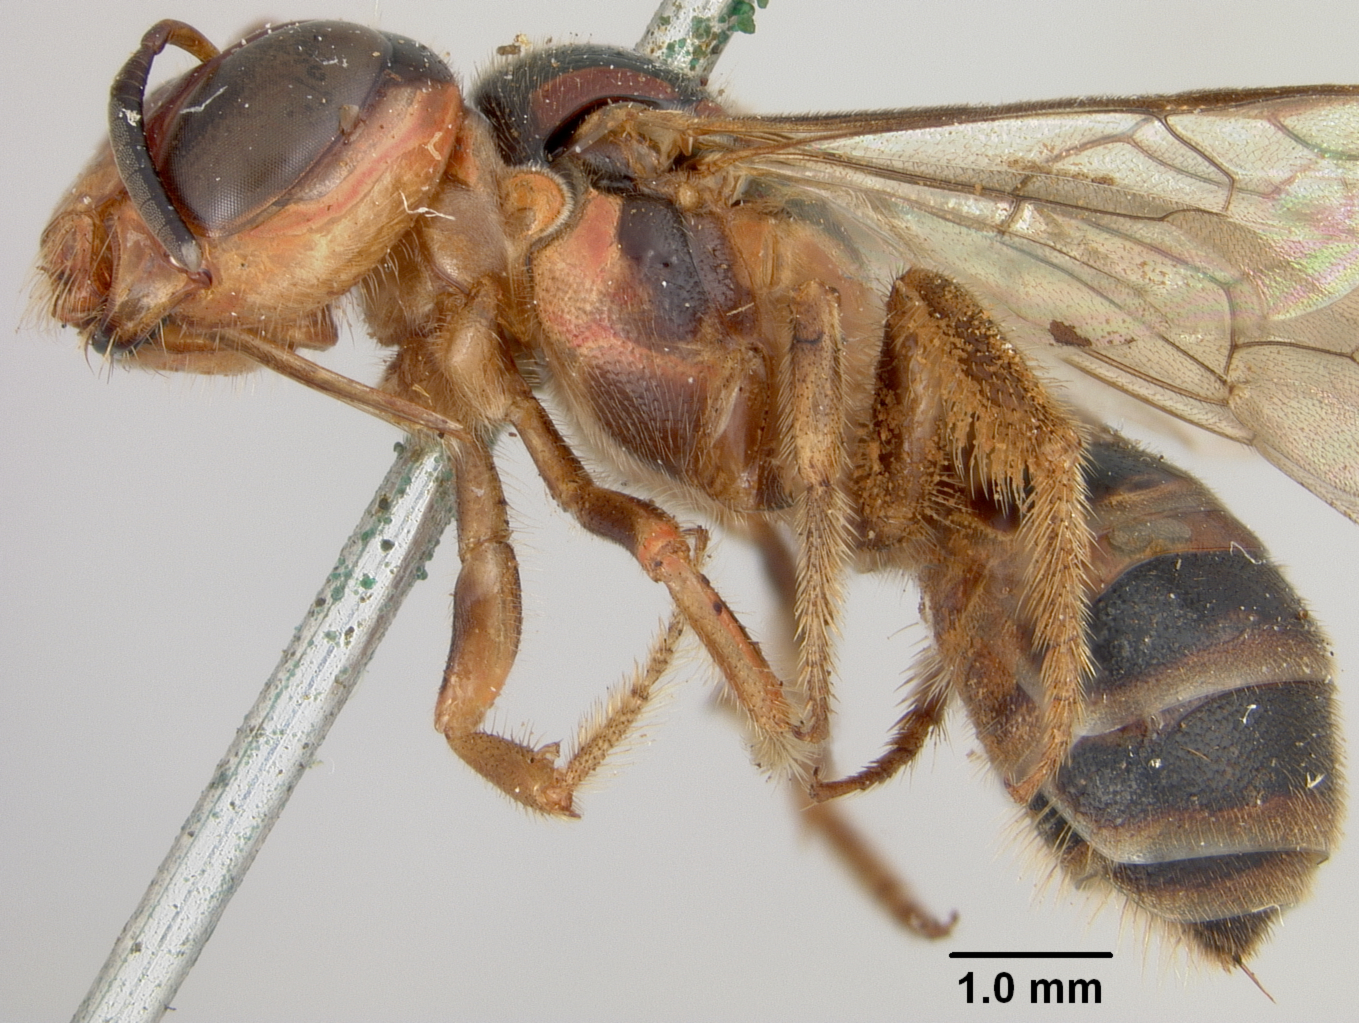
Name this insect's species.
Ceratina flavolateralis
